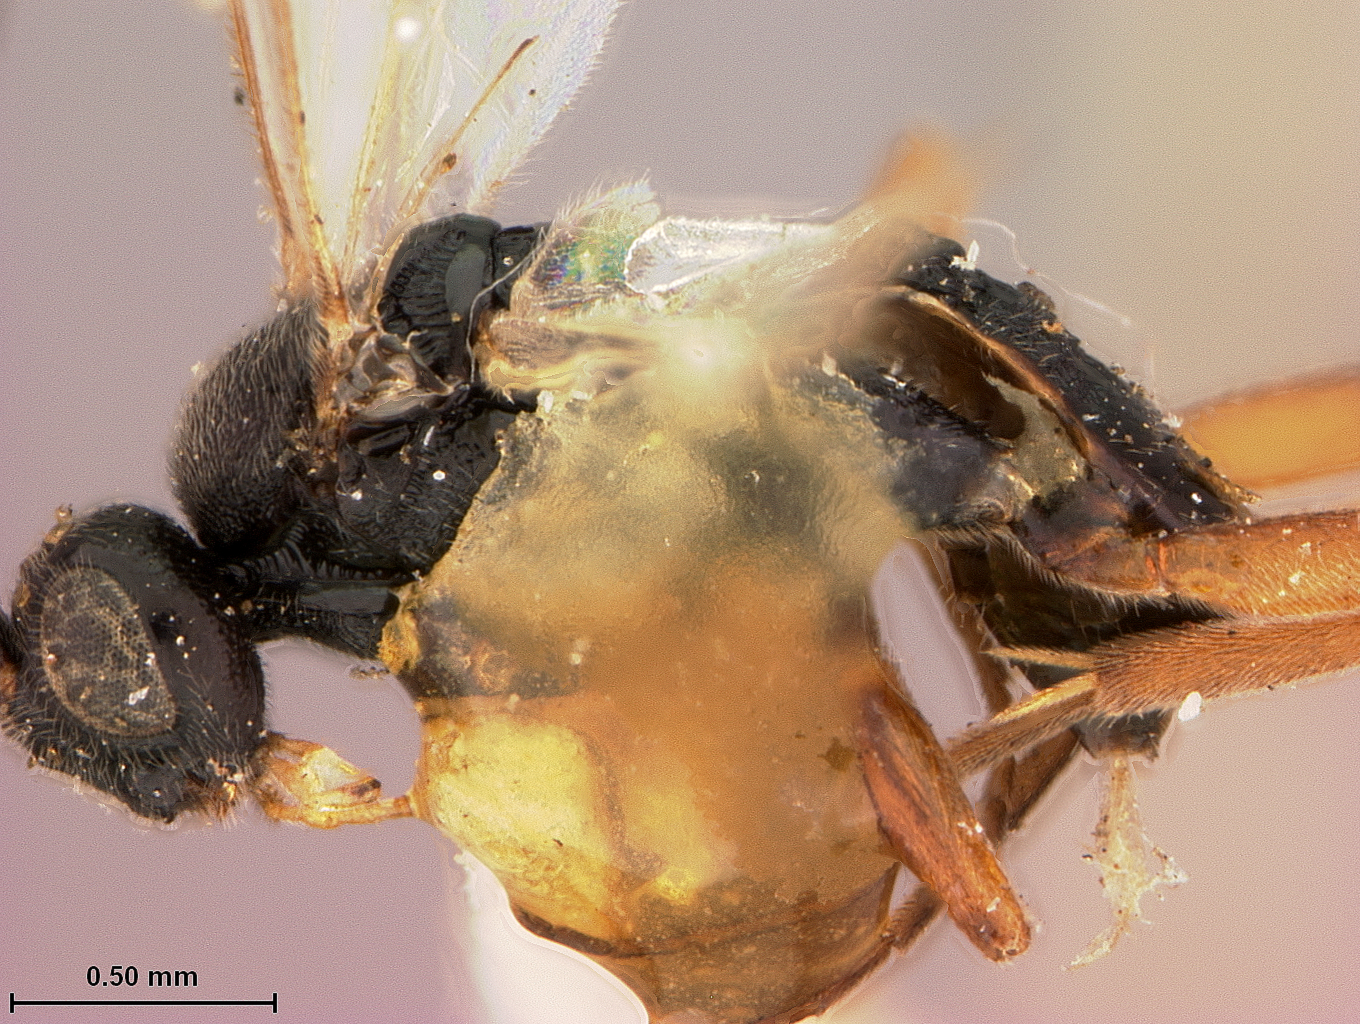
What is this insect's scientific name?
Apanteles yakutatensis
